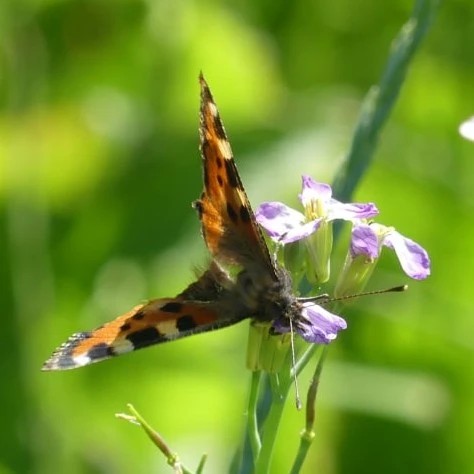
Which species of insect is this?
Aglais urticae
